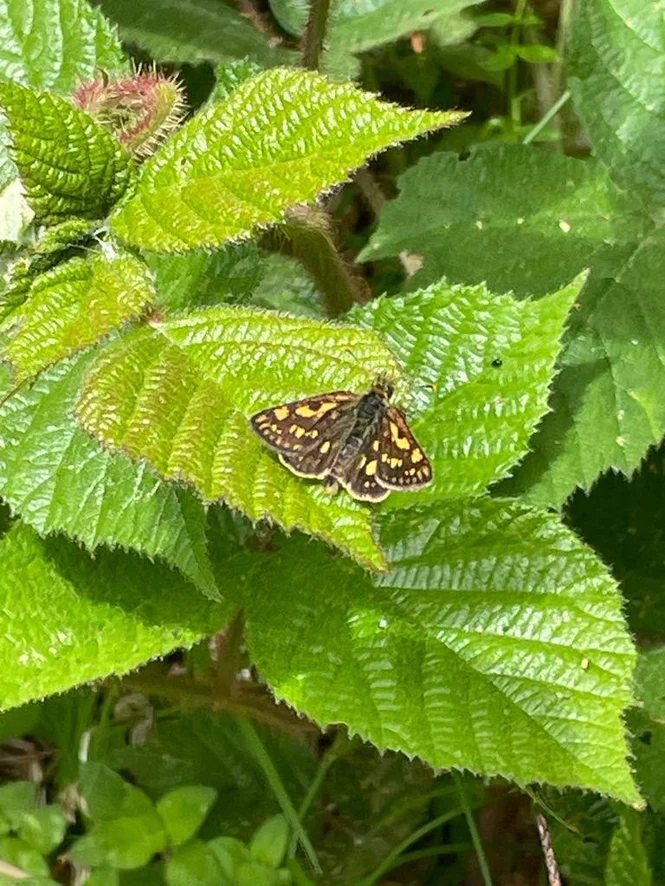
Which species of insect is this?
Carterocephalus palaemon
